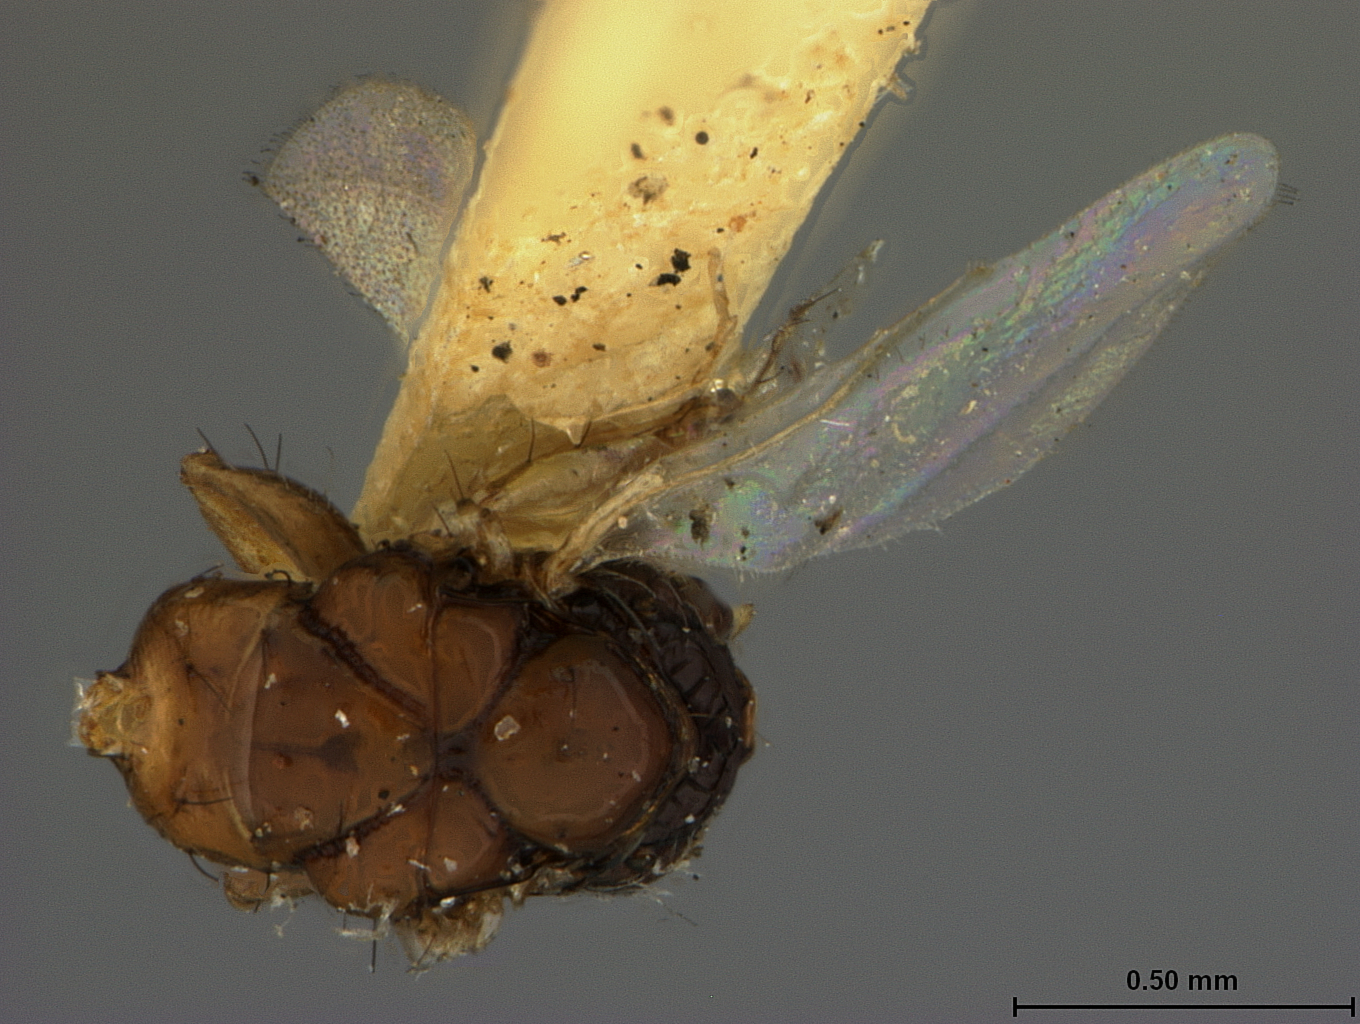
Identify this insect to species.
Froggattia polita
